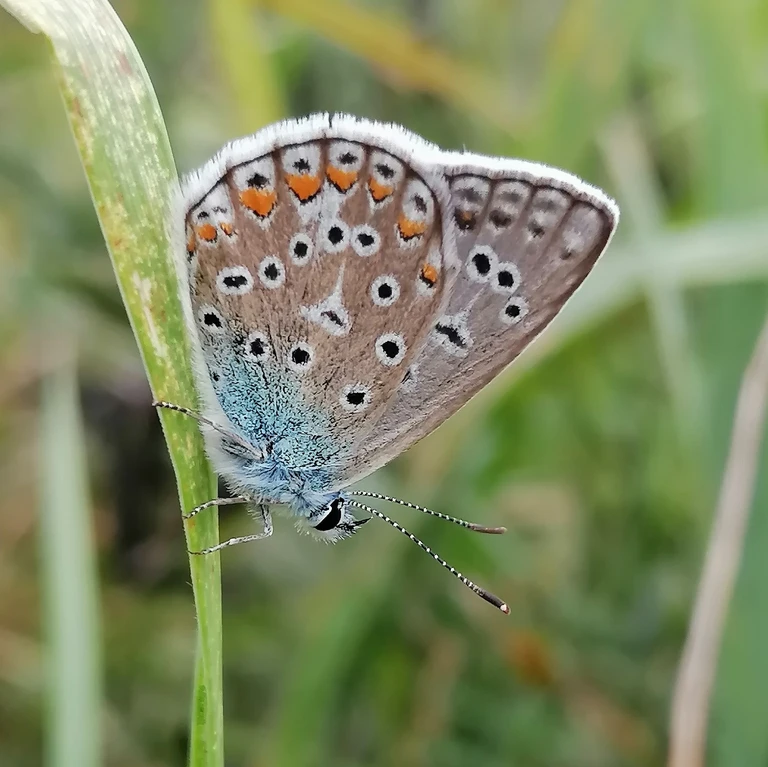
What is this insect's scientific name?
Polyommatus icarus
